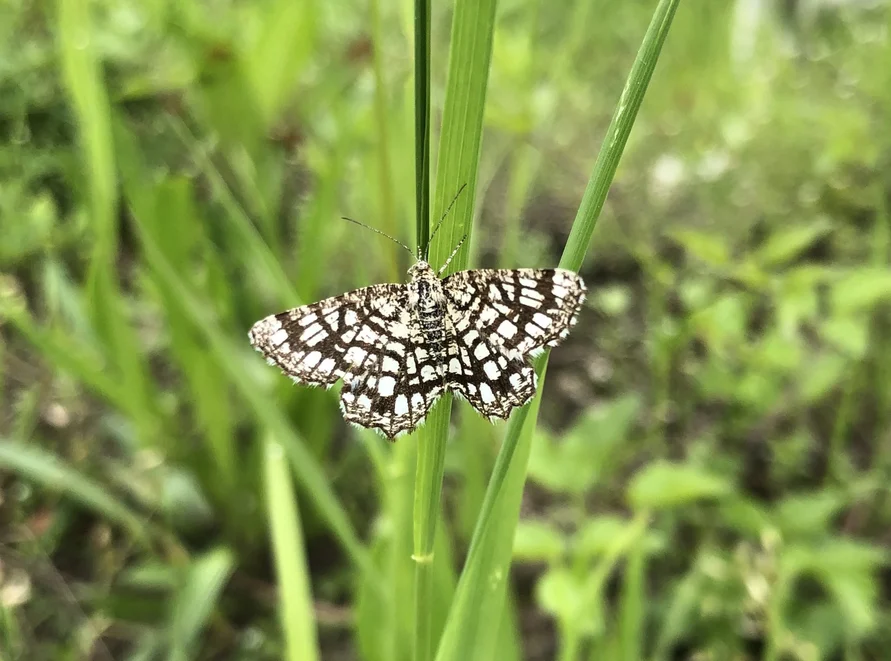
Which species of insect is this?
Chiasmia clathrata
